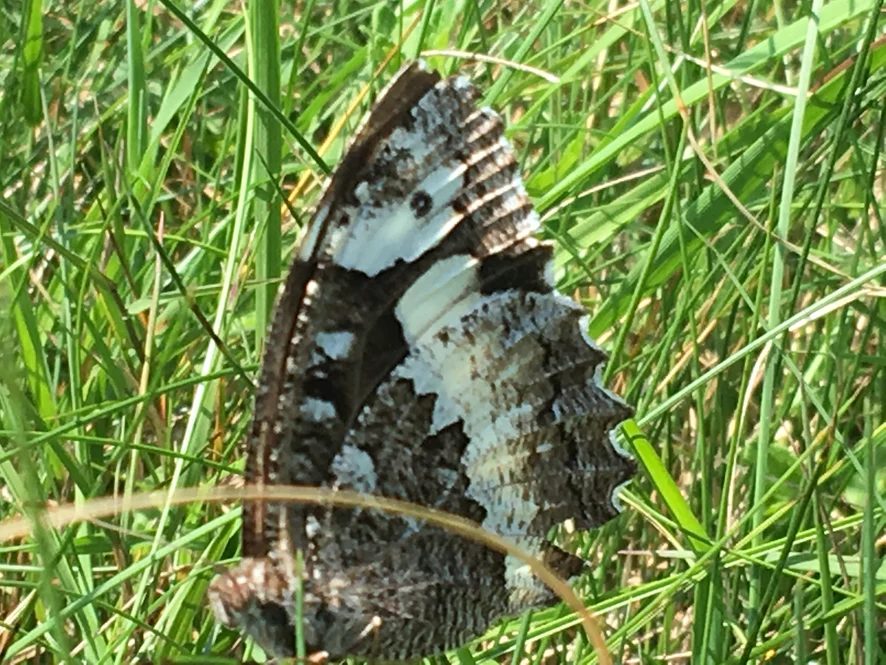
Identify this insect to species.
Brintesia circe
